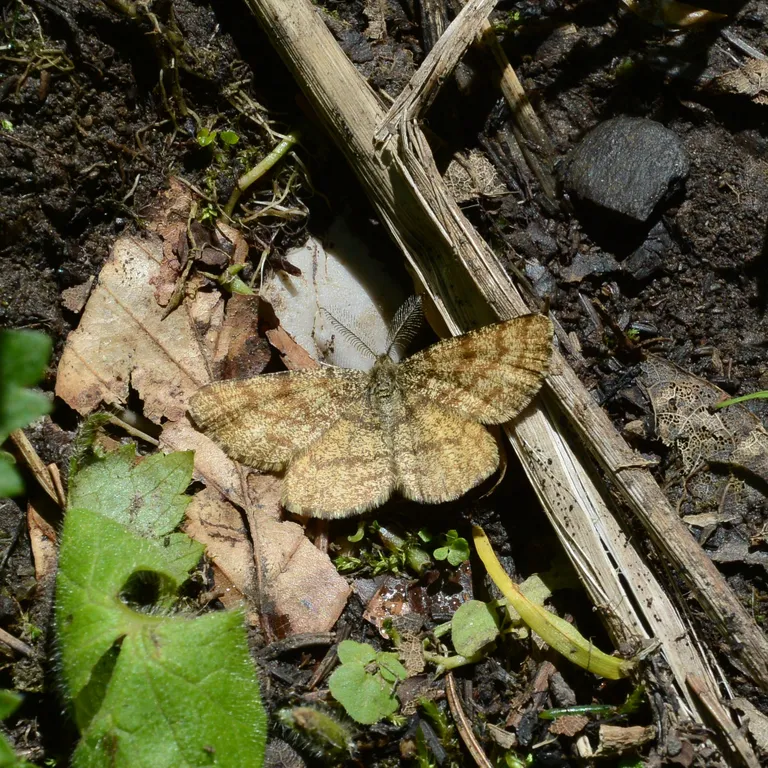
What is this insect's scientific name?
Ematurga atomaria
